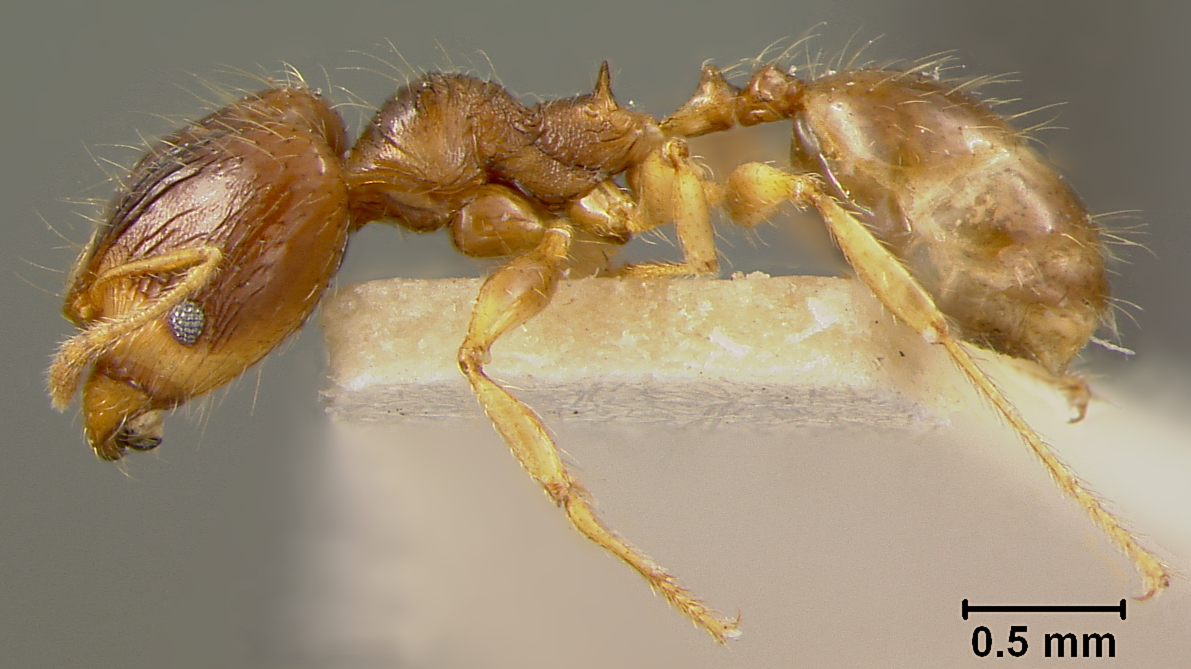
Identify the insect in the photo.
Pheidole knowlesi
